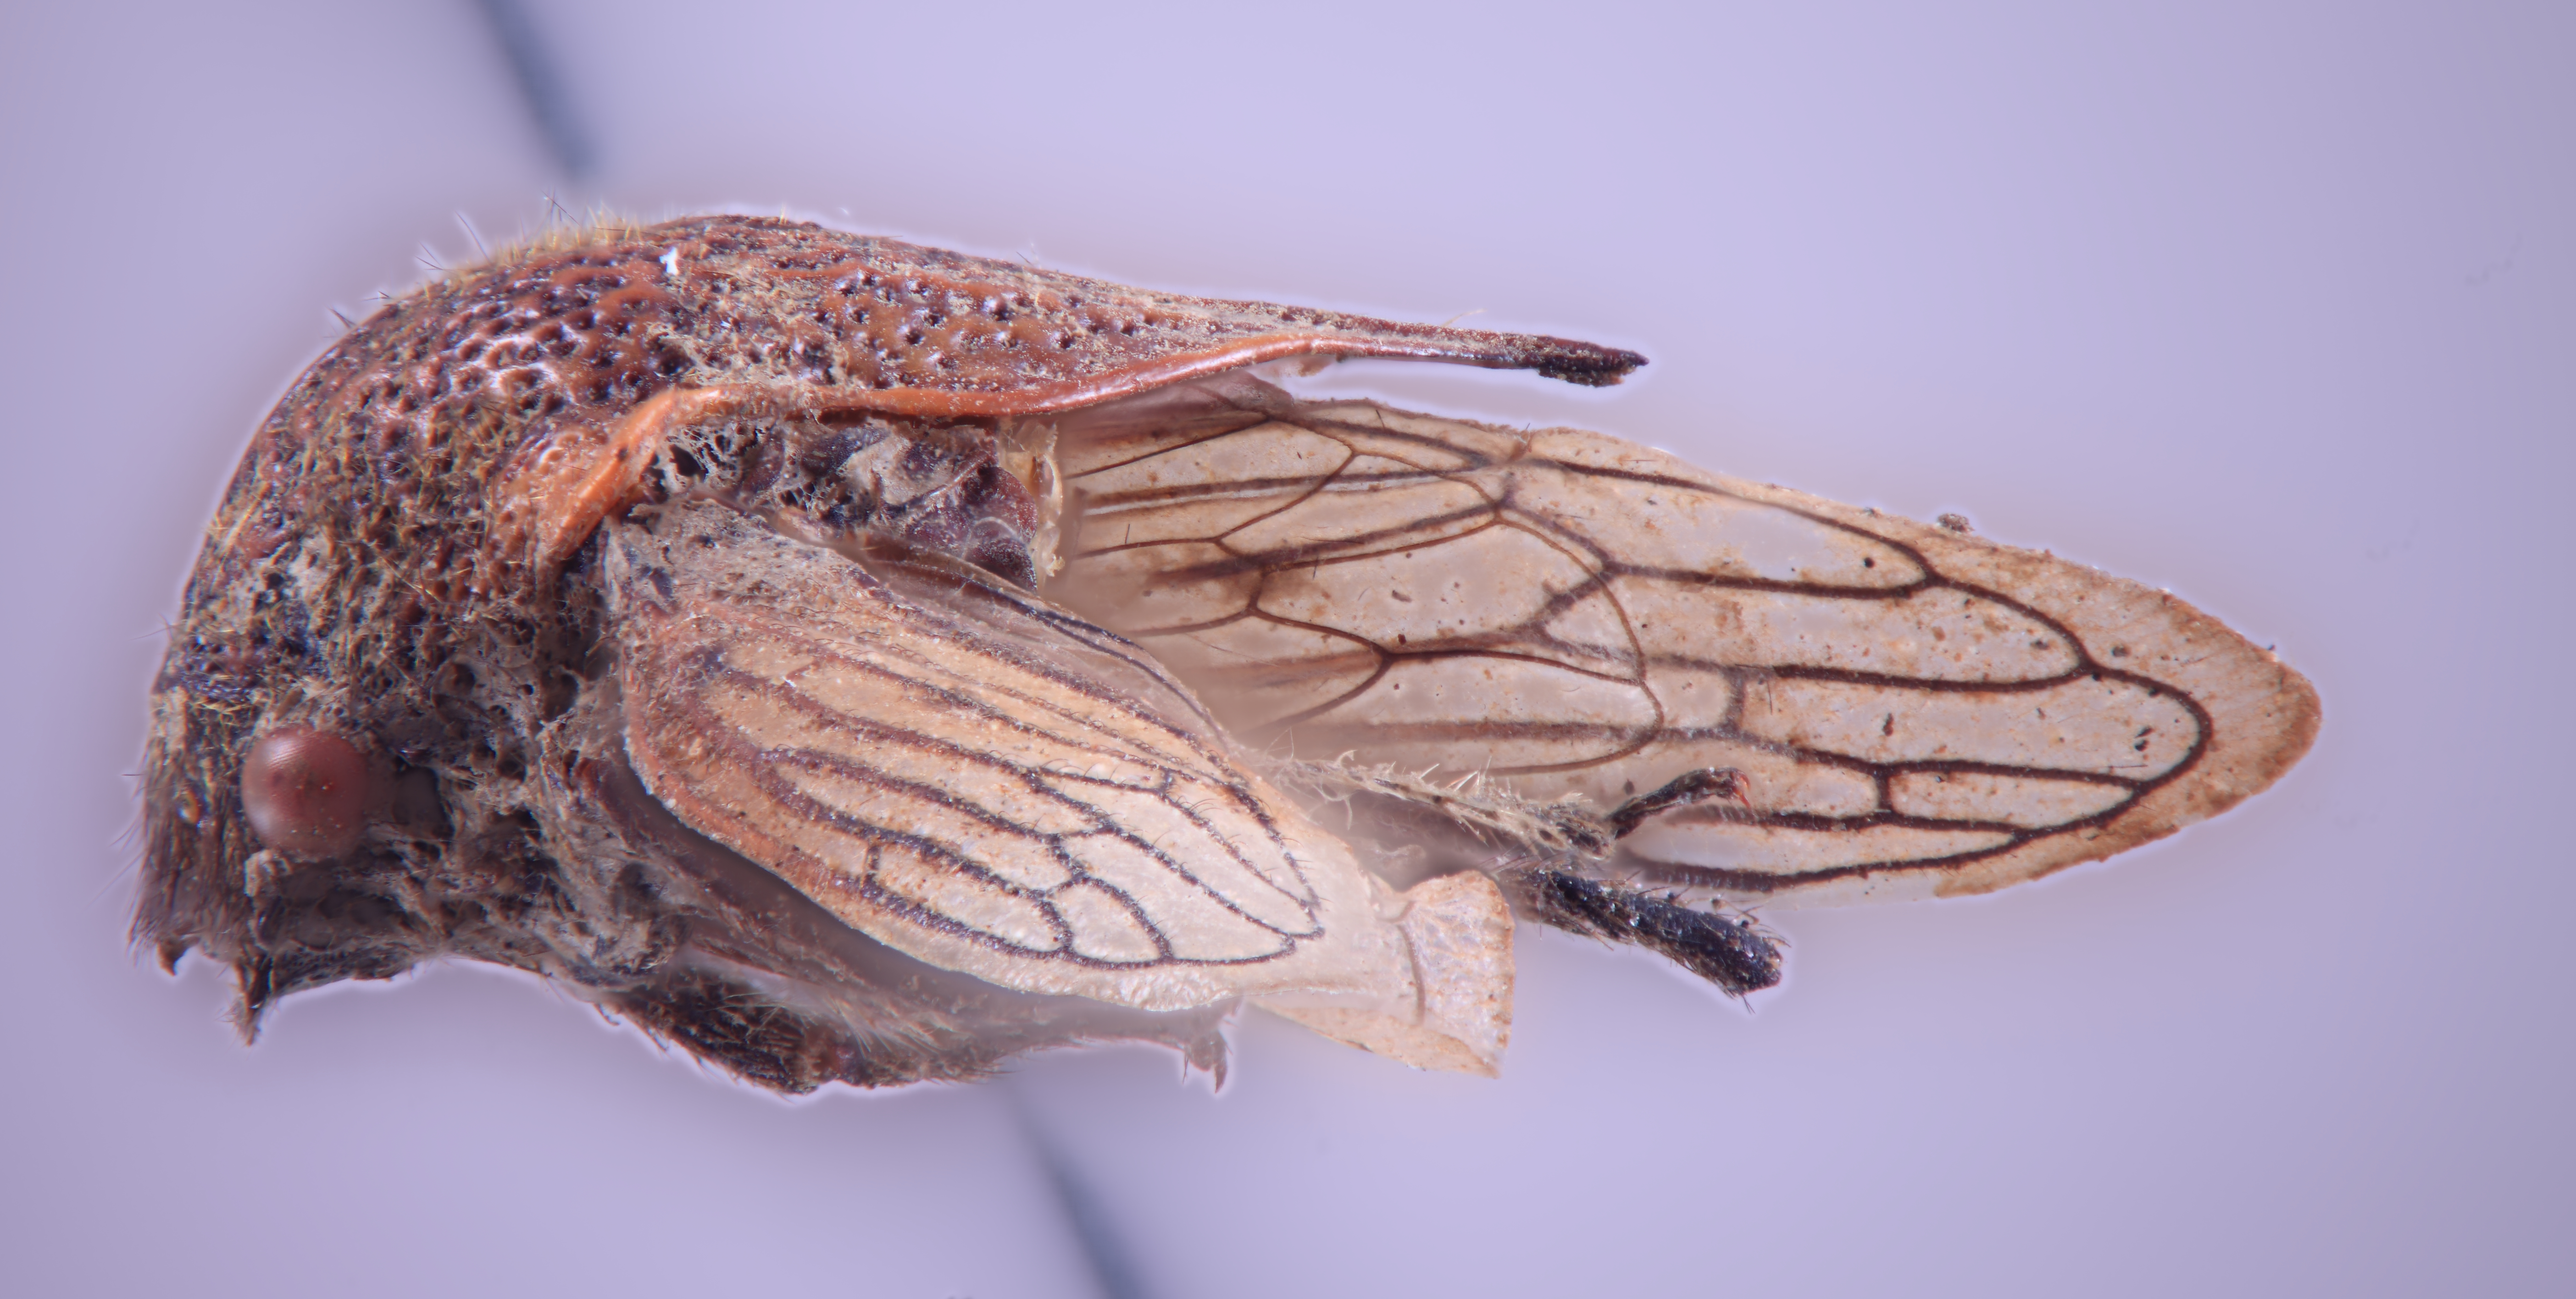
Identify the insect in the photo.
Metcalfiella acutihumera
